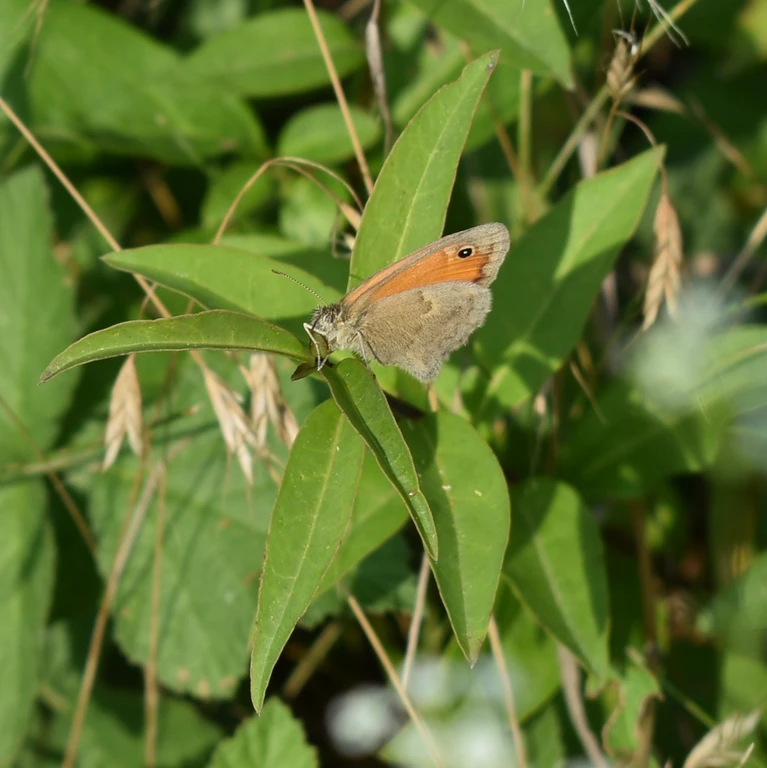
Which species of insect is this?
Coenonympha pamphilus
